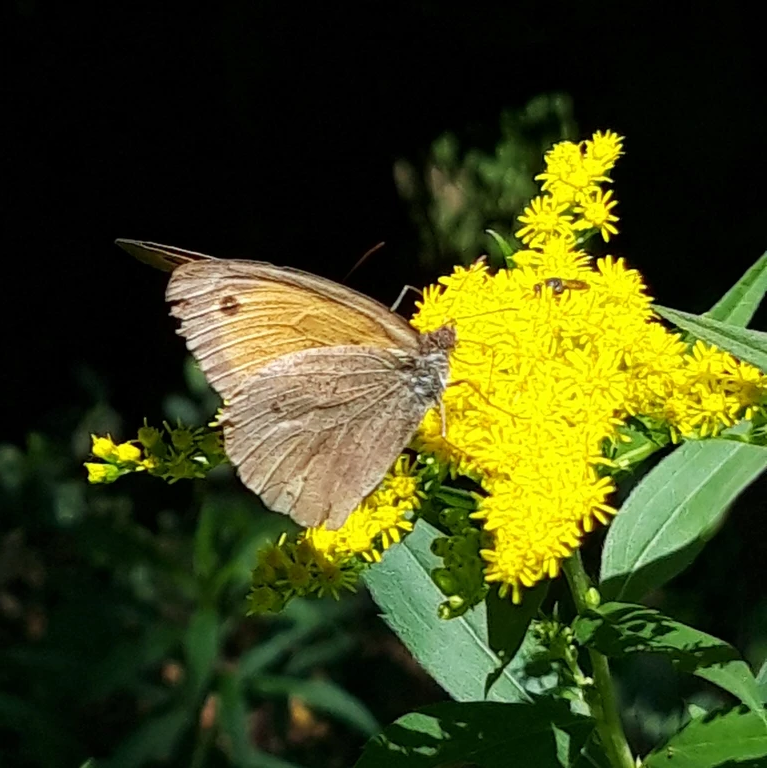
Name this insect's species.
Maniola jurtina
